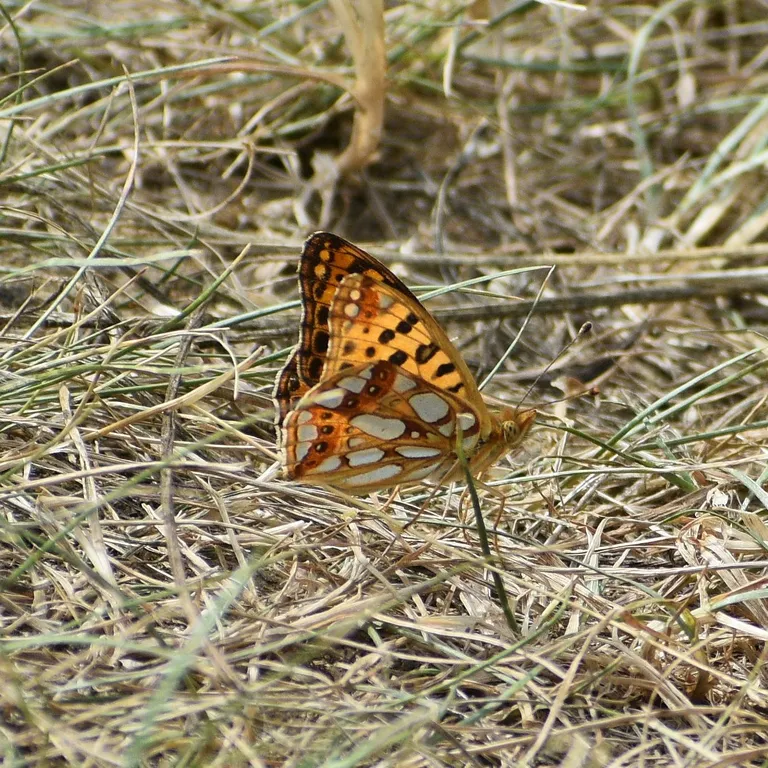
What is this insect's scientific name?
Issoria lathonia
